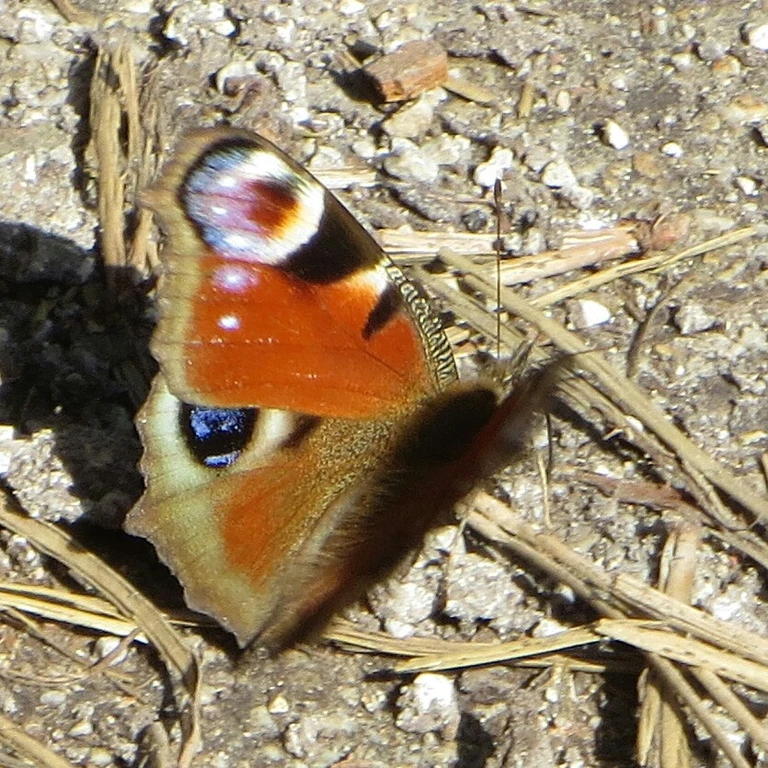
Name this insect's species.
Aglais io
